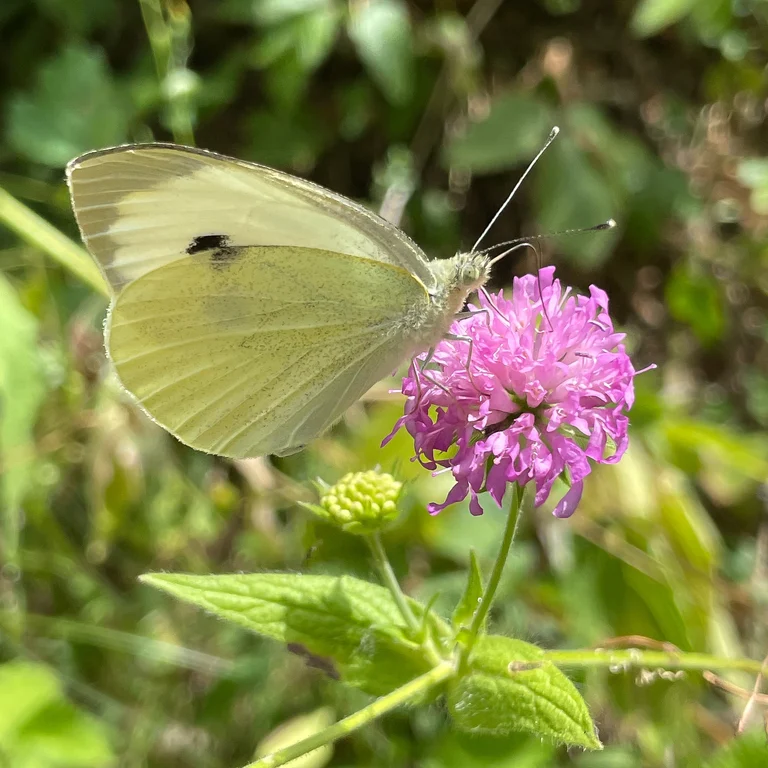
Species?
Pieris brassicae
